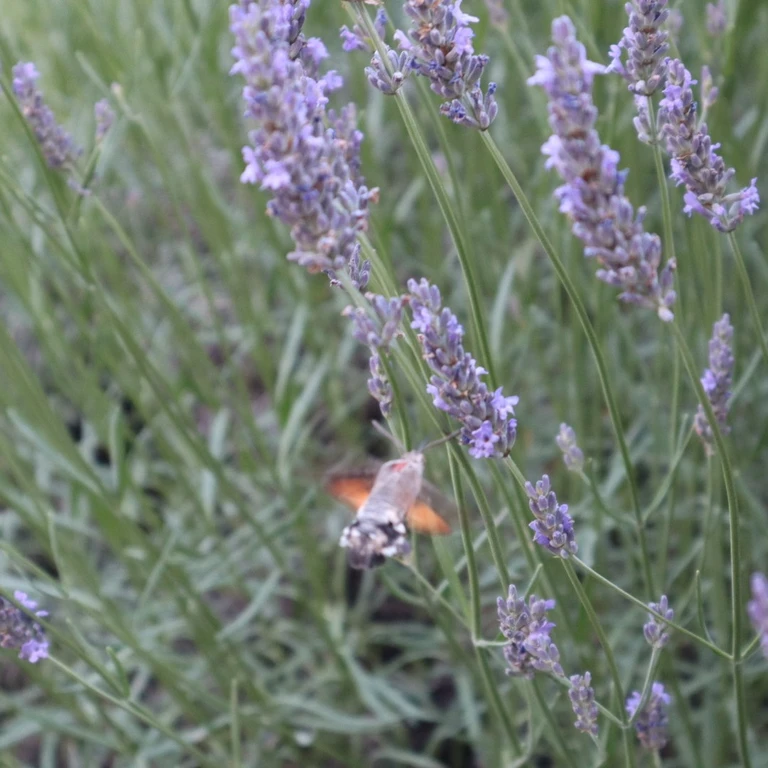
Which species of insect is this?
Macroglossum stellatarum
